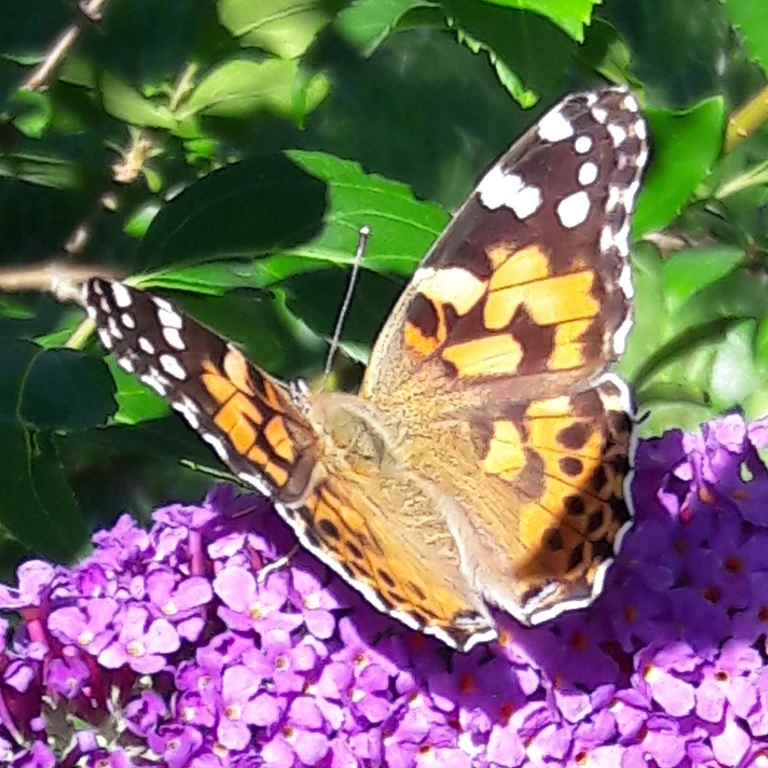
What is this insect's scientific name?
Vanessa cardui
